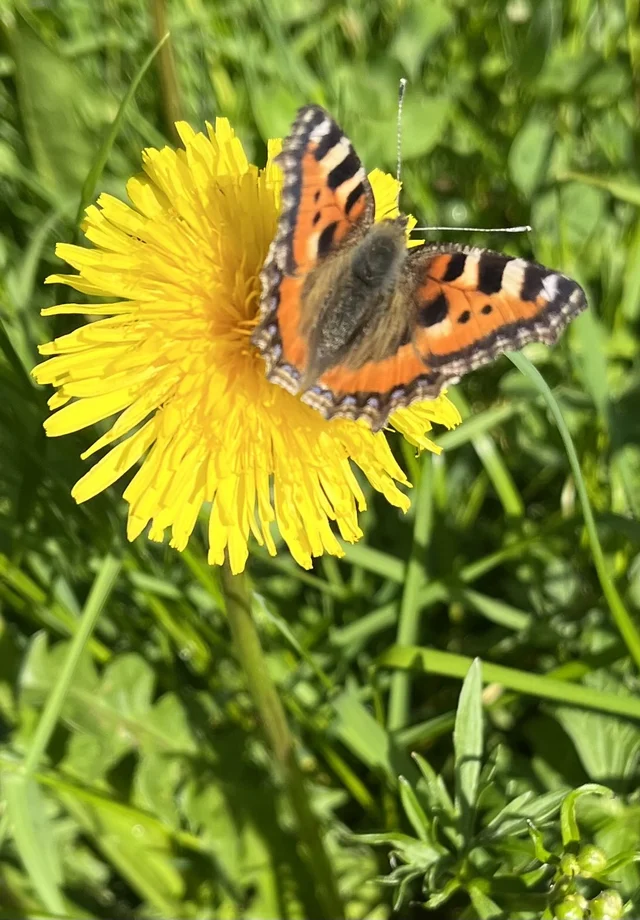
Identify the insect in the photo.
Aglais urticae
